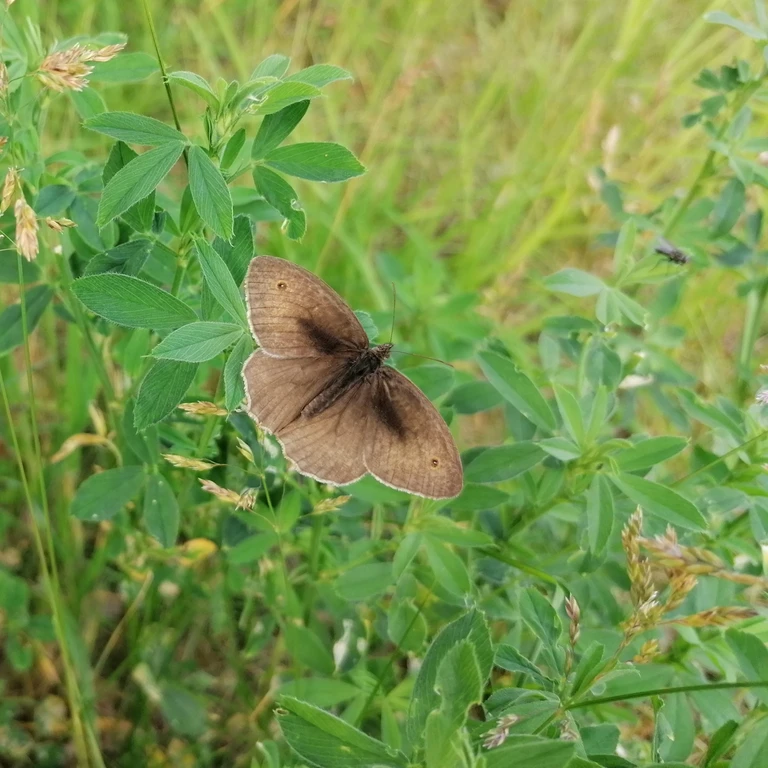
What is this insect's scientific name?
Maniola jurtina
